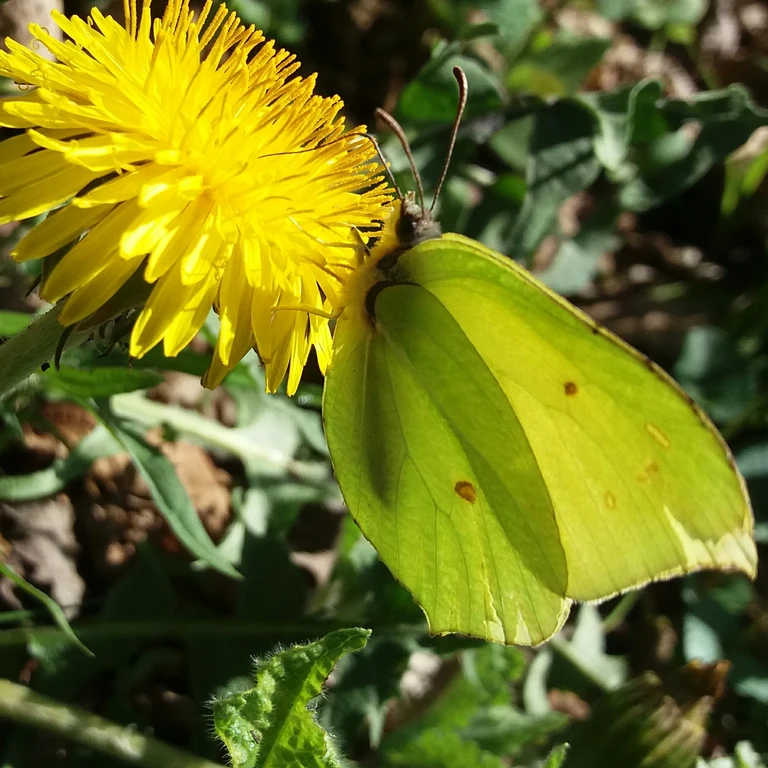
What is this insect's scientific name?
Gonepteryx rhamni
